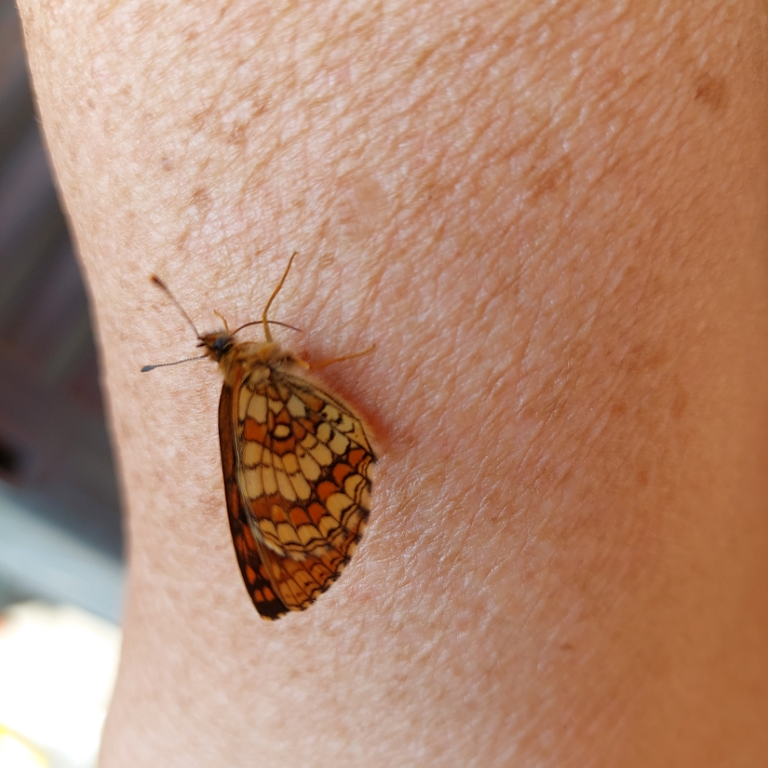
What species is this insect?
Melitaea athalia
